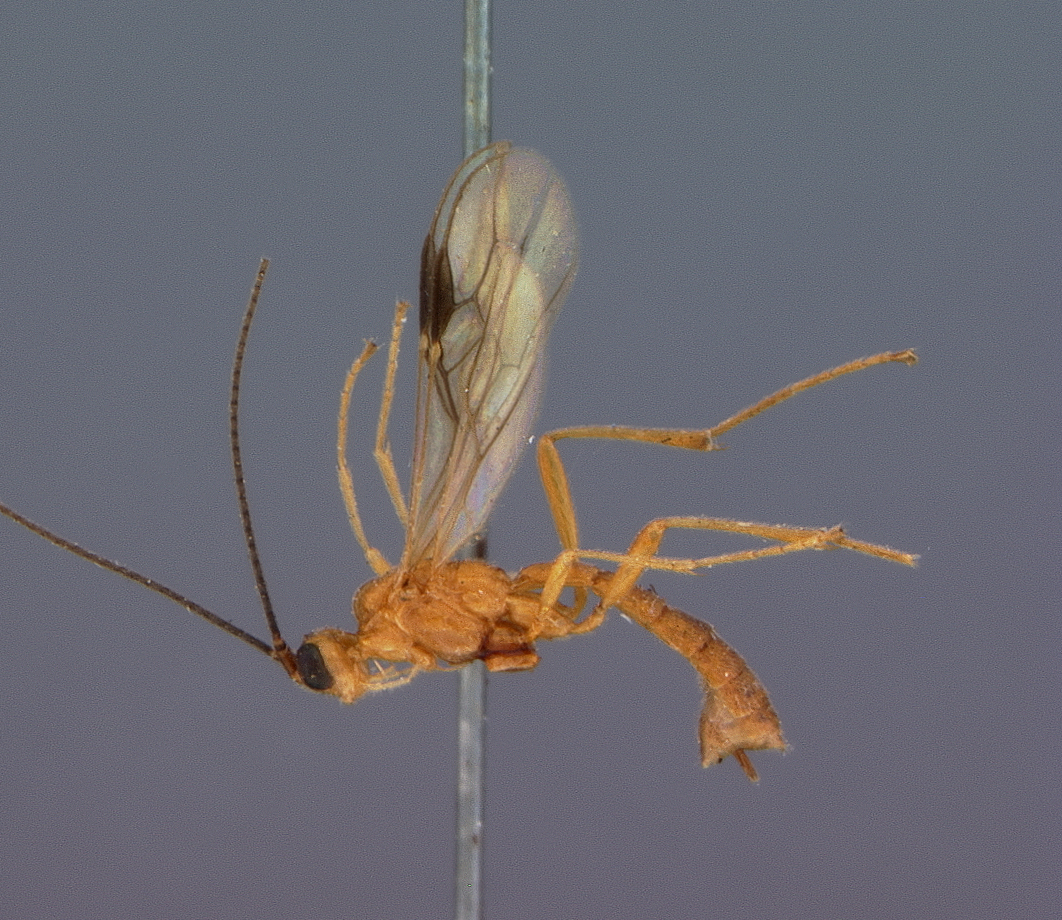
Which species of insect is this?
Trigonophatnus nigricornis
